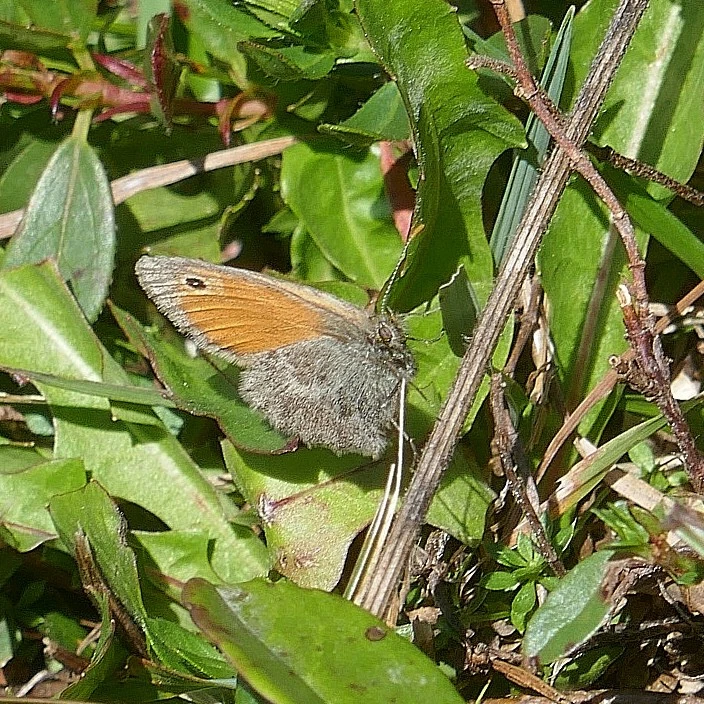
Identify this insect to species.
Coenonympha pamphilus
